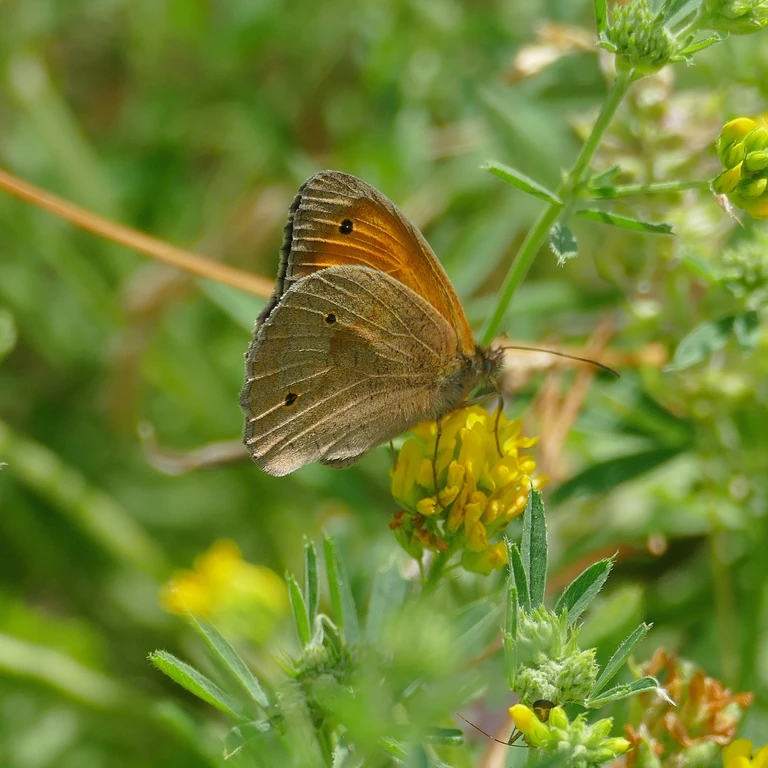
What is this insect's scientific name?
Maniola jurtina
